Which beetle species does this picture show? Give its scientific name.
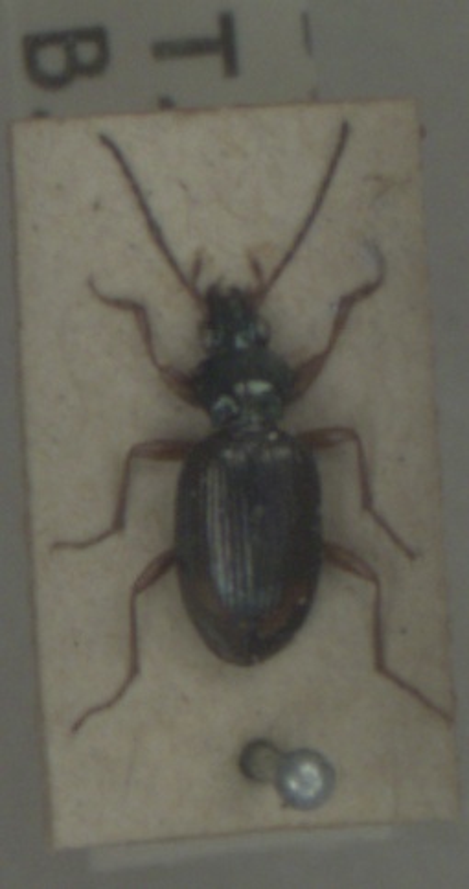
Bembidion lunatum
